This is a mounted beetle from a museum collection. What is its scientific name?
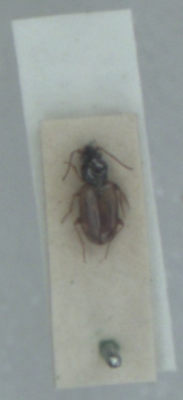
Bembidion ephippium
